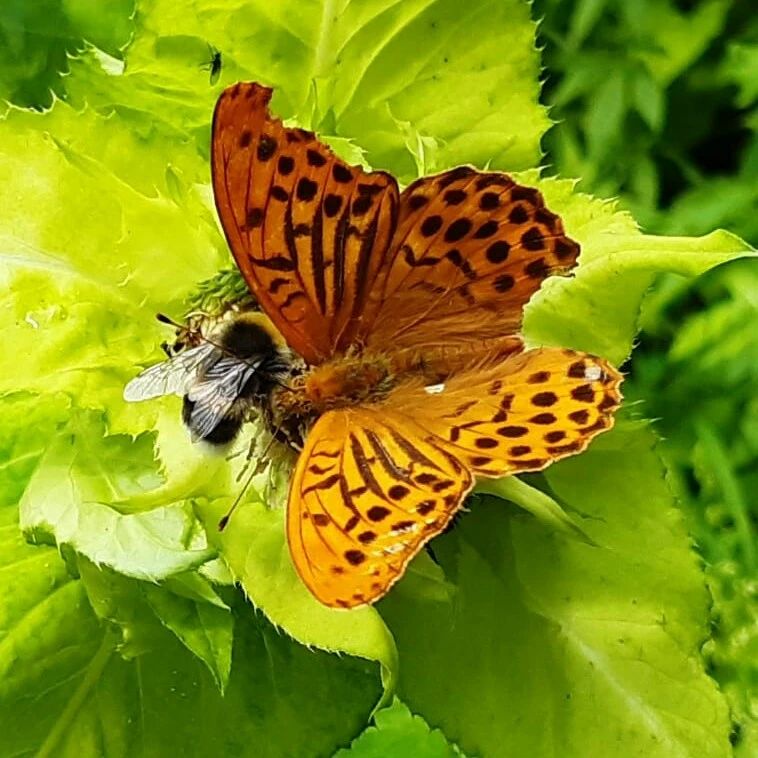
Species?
Argynnis paphia
